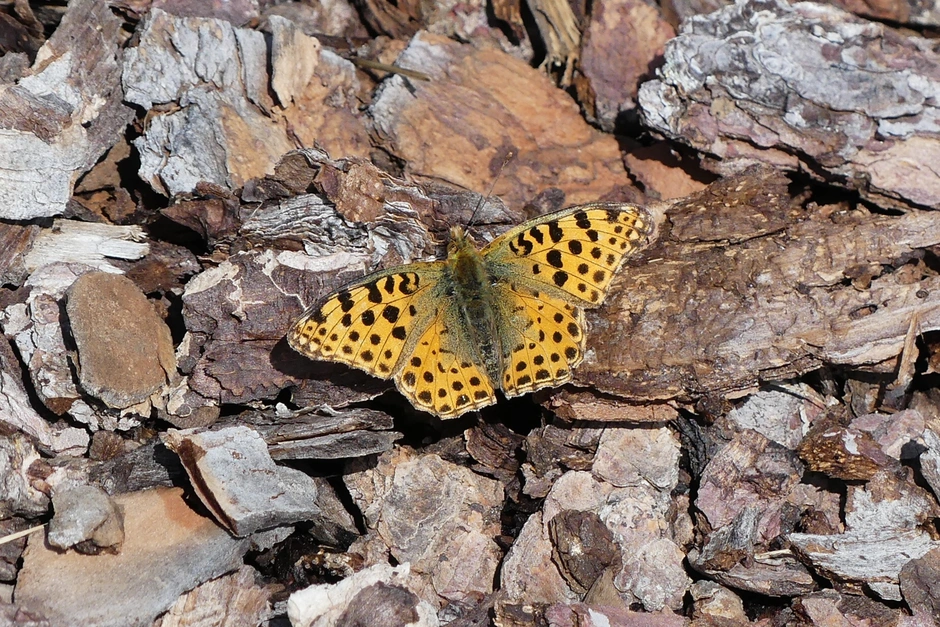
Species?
Issoria lathonia
